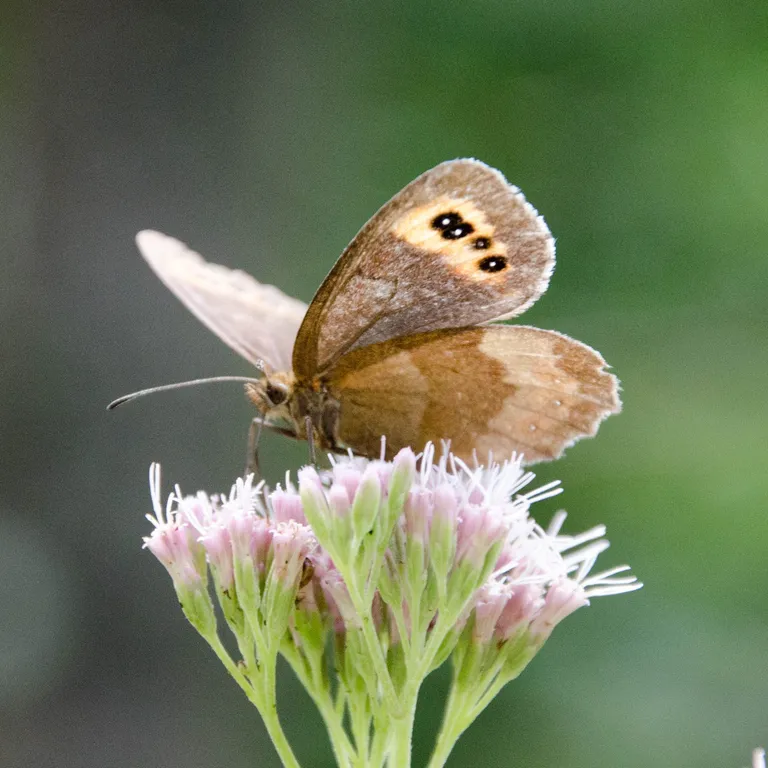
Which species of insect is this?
Erebia aethiops
